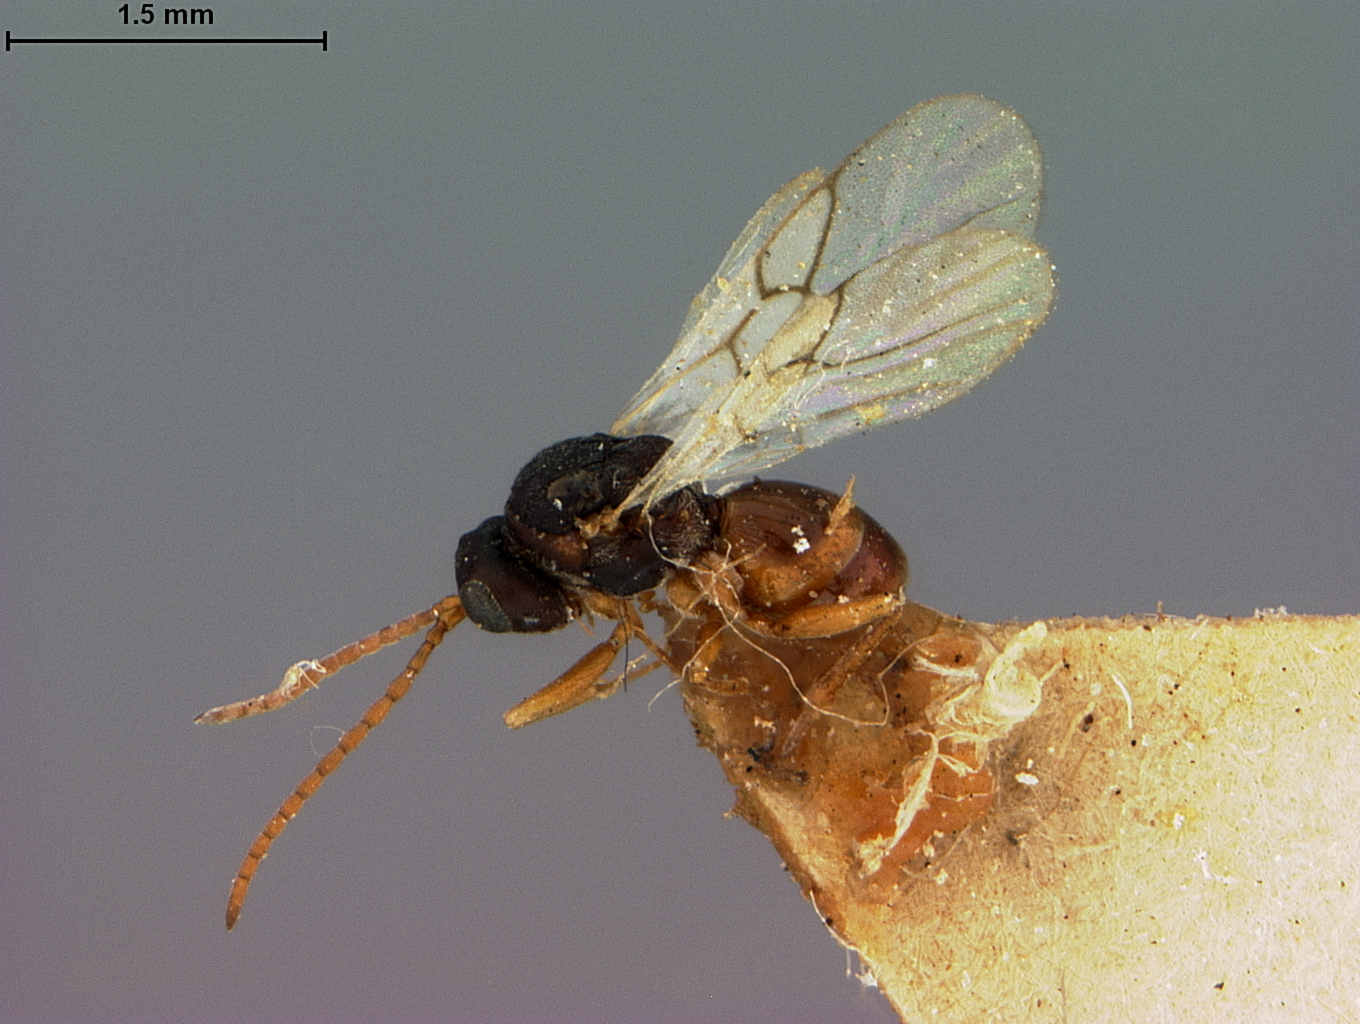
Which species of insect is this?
Aulax ambrosiaecola
